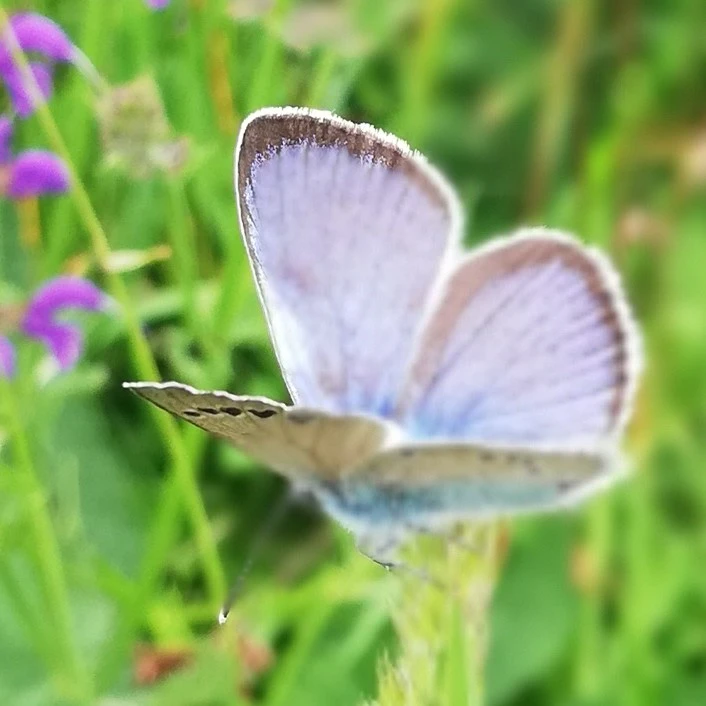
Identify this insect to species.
Glaucopsyche alexis
